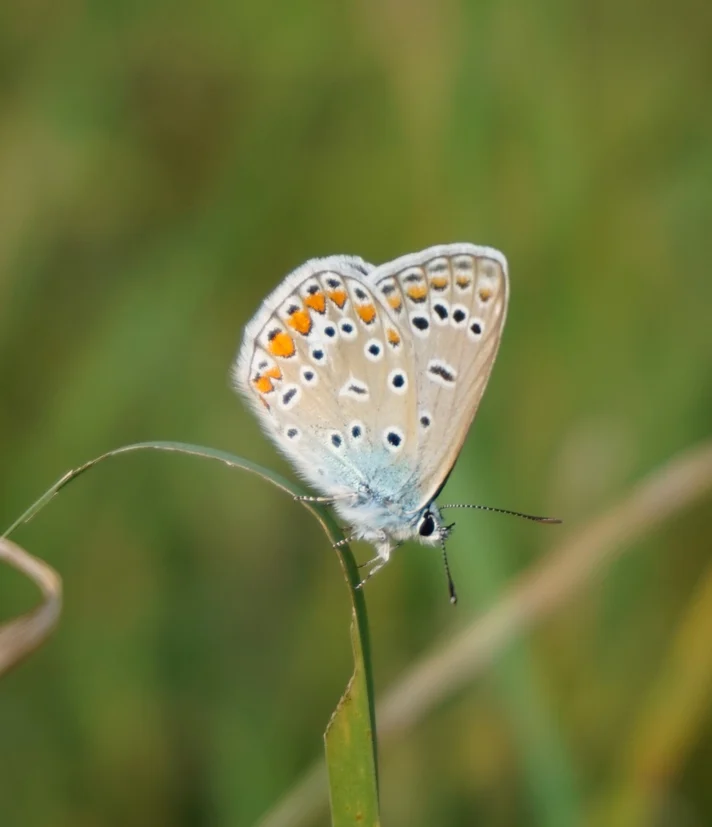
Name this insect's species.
Polyommatus icarus
